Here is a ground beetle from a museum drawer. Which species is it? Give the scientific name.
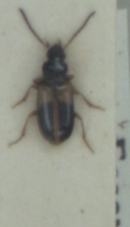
Acupalpus meridianus
